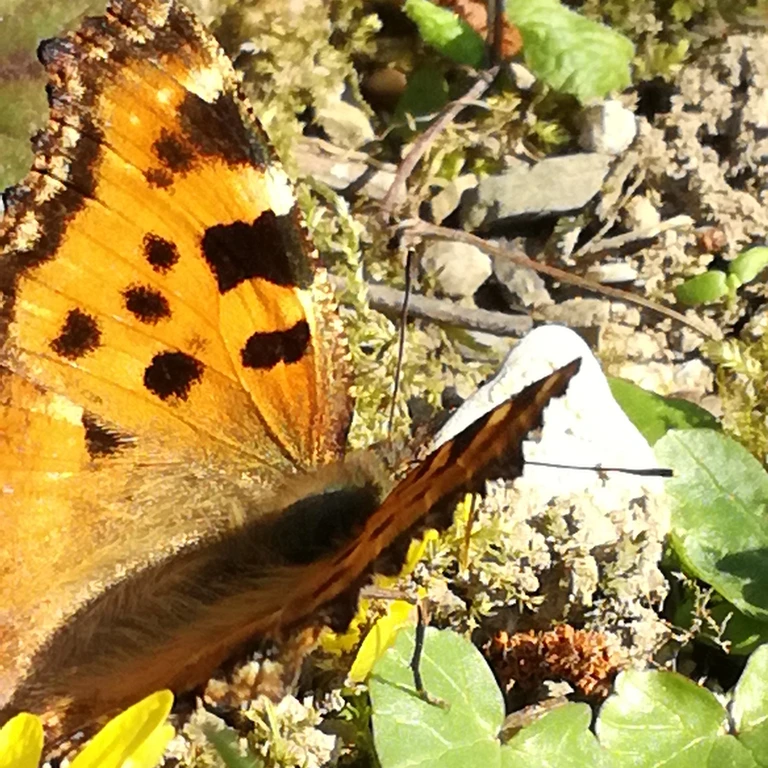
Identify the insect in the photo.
Nymphalis polychloros
